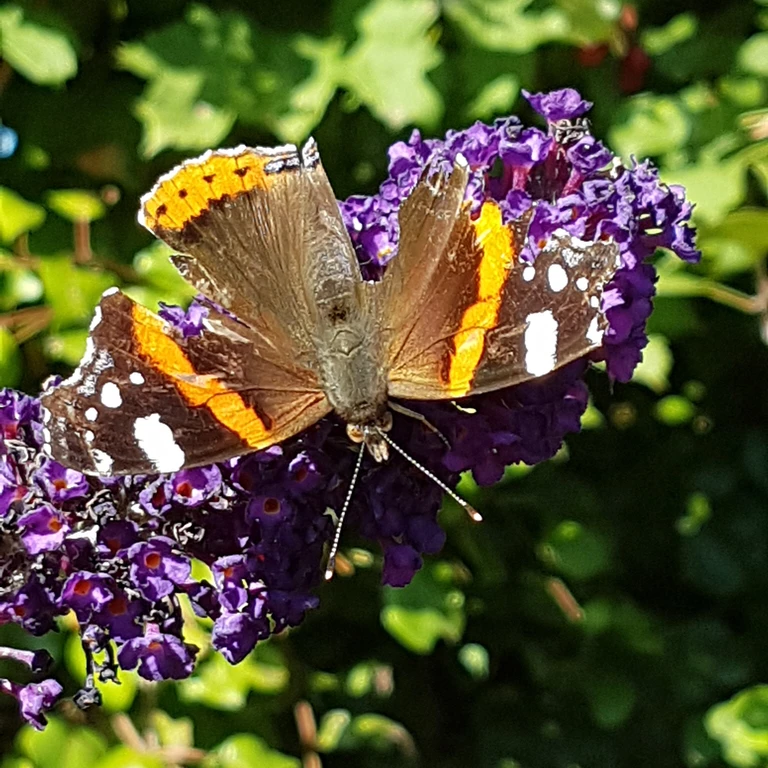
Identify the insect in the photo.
Vanessa atalanta
